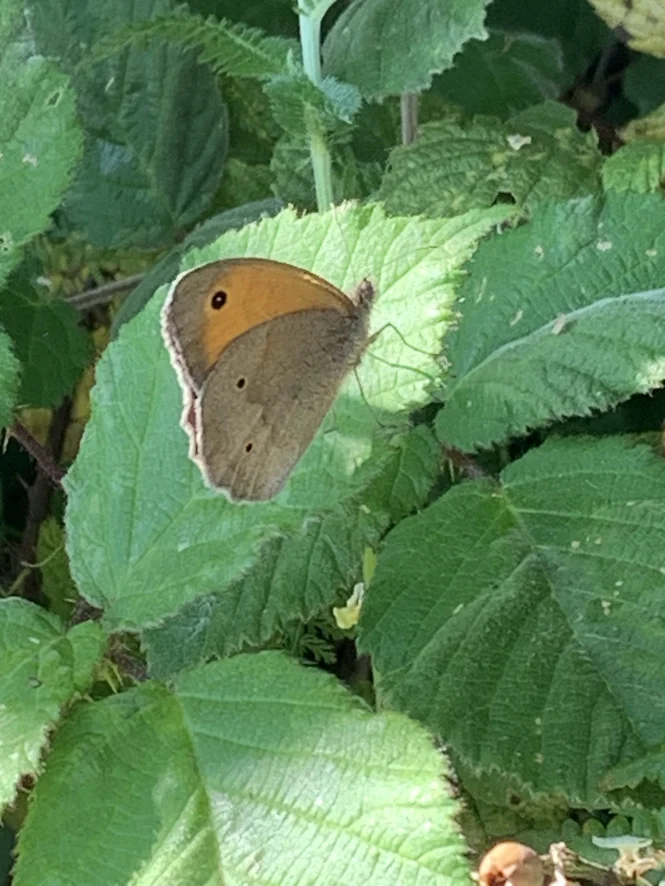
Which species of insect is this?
Maniola jurtina
